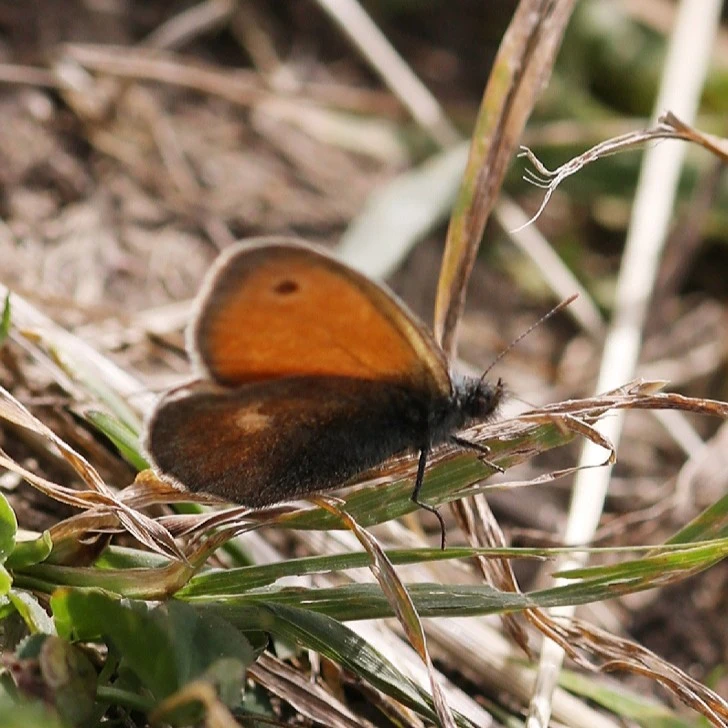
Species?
Coenonympha pamphilus
